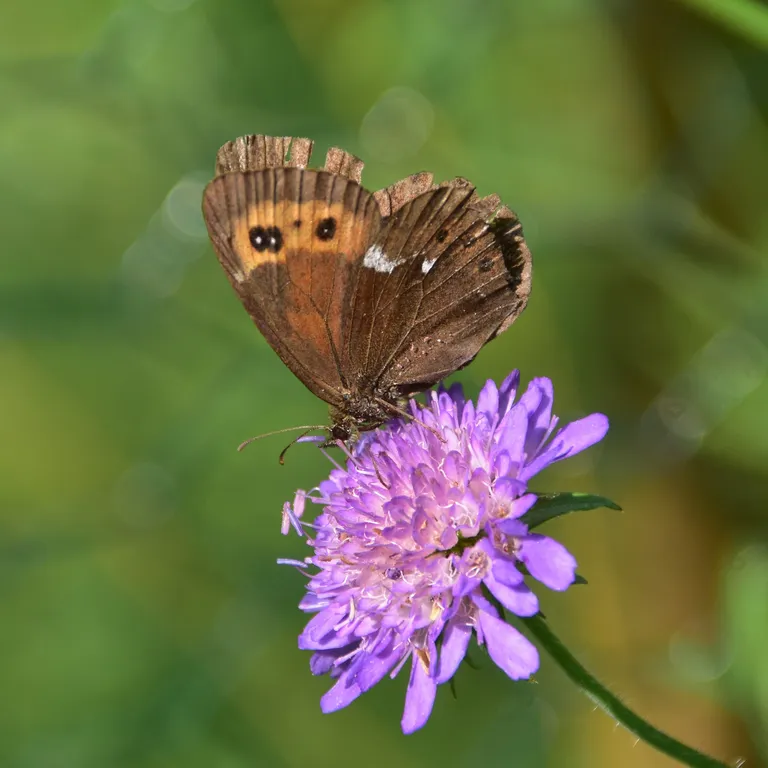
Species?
Erebia ligea
